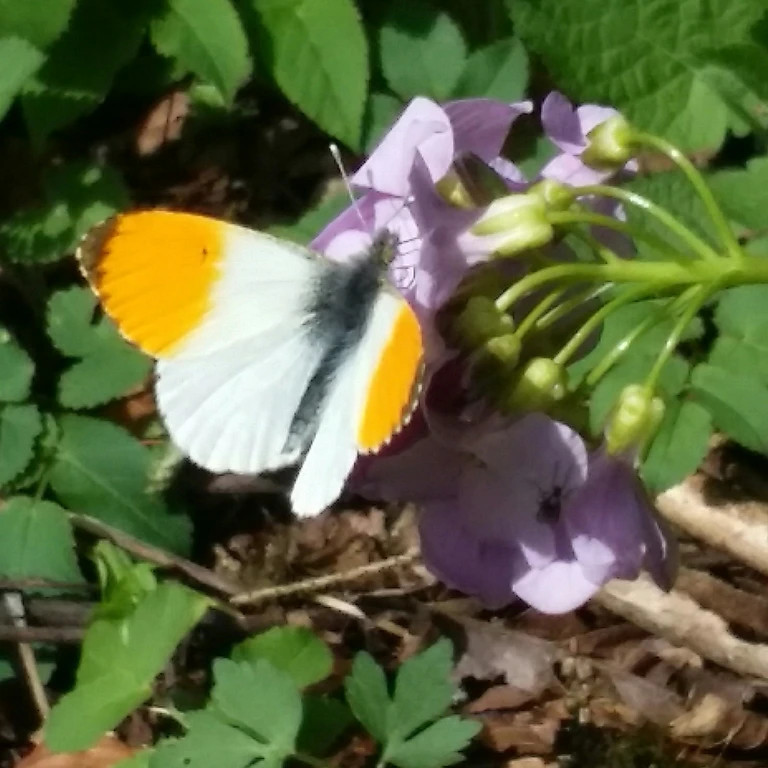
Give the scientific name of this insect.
Anthocharis cardamines
